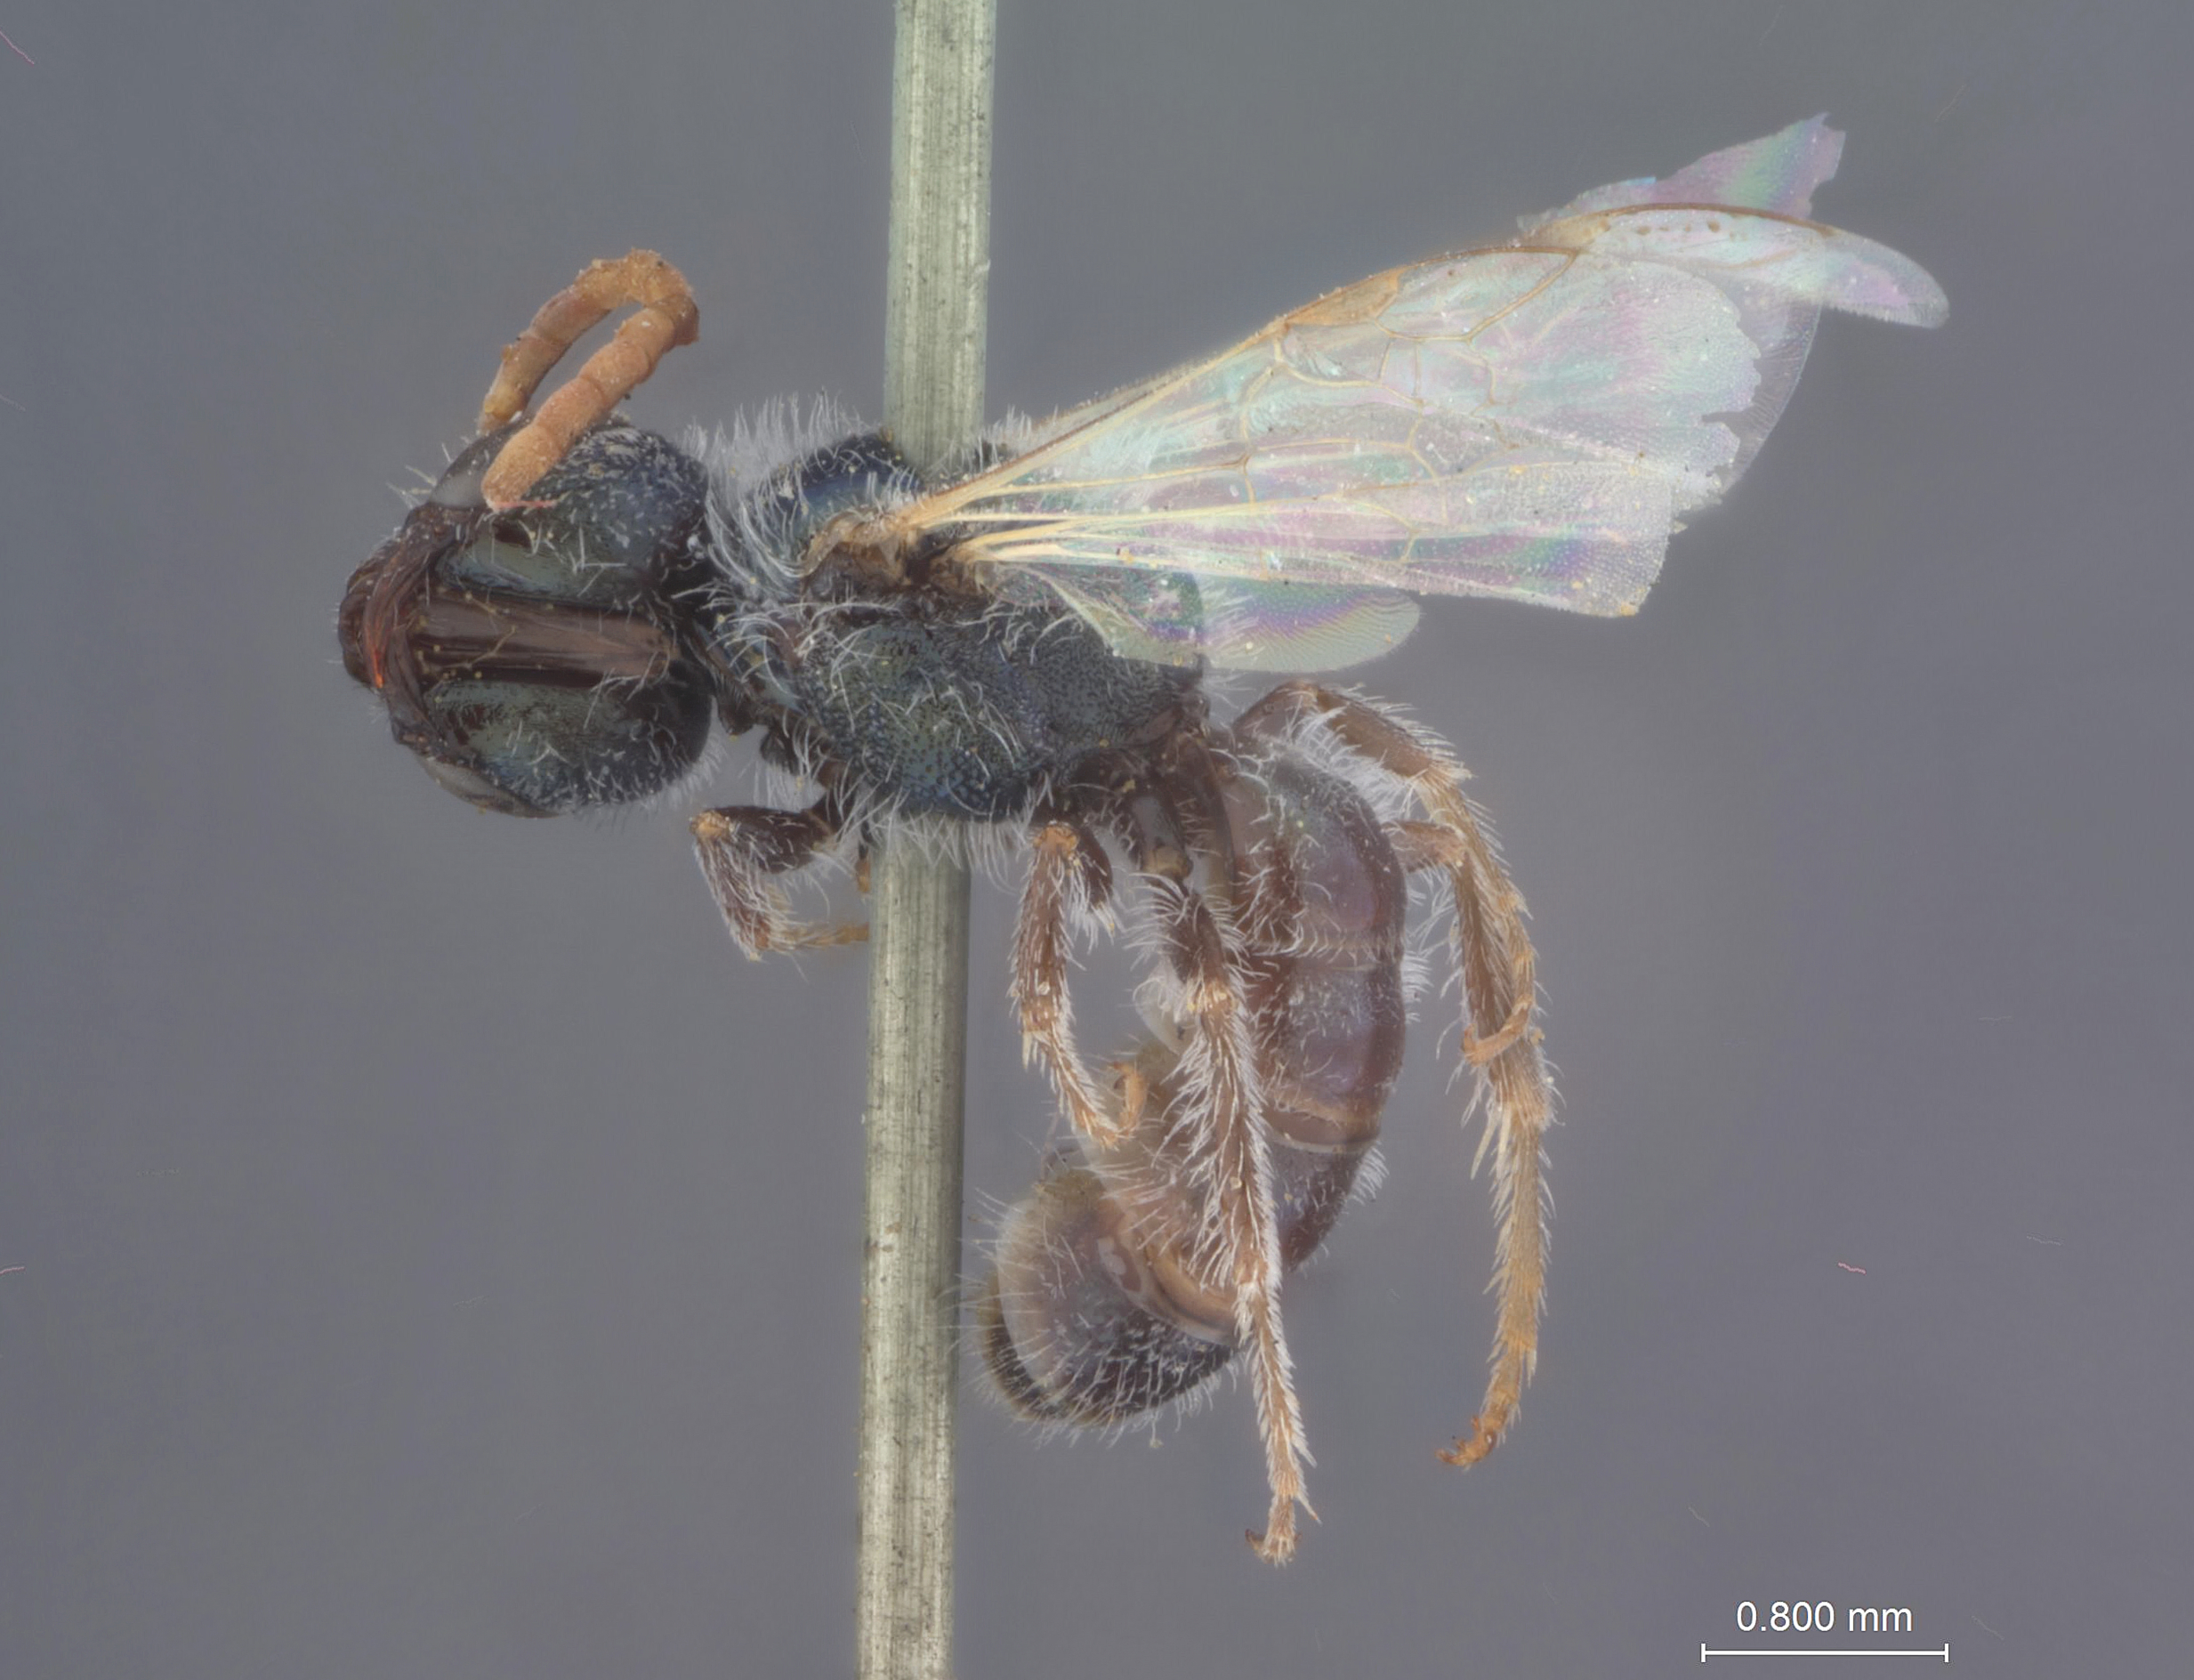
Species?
Halictus exalbidus
